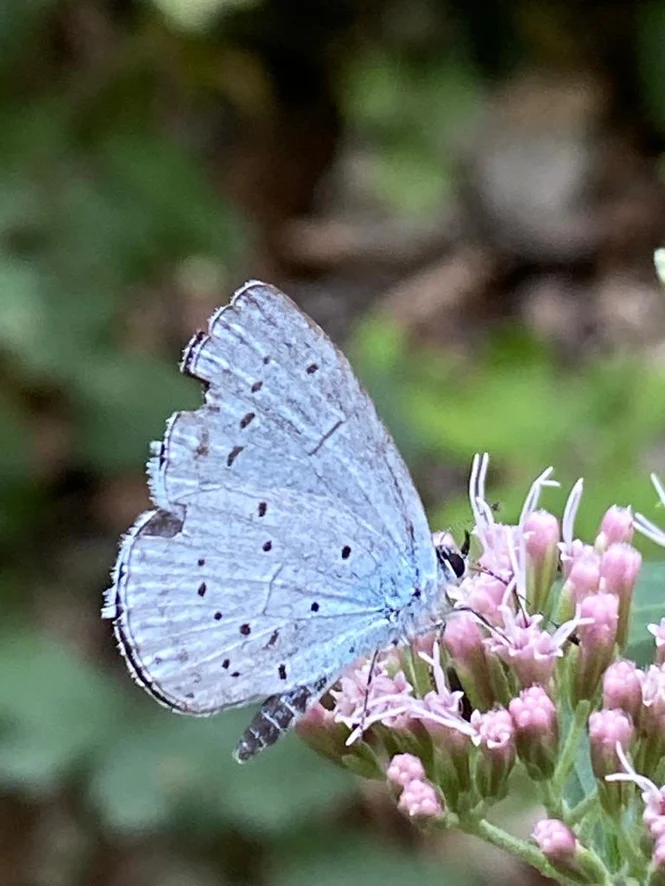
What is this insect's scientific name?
Celastrina argiolus
